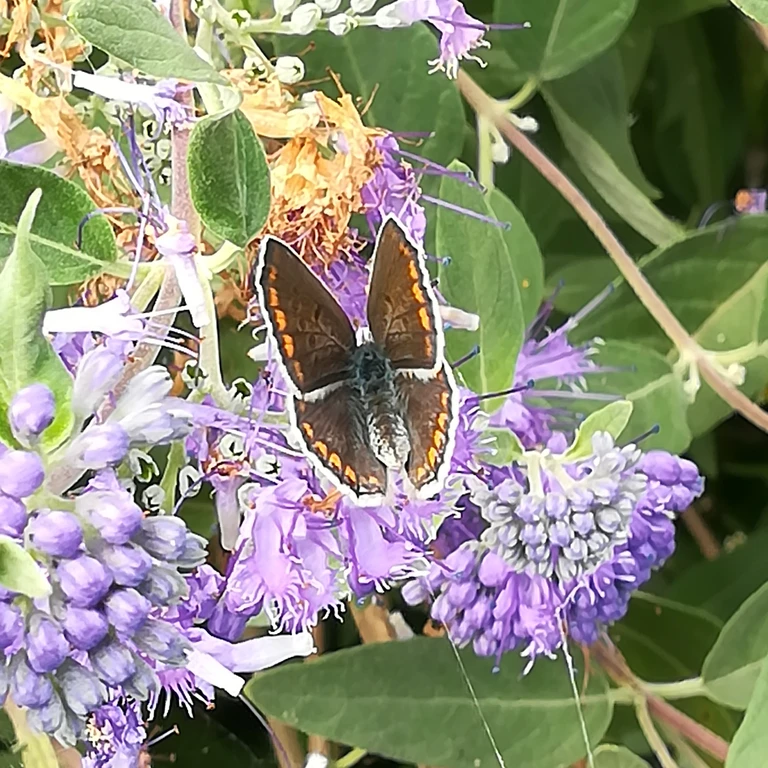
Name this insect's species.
Polyommatus icarus
